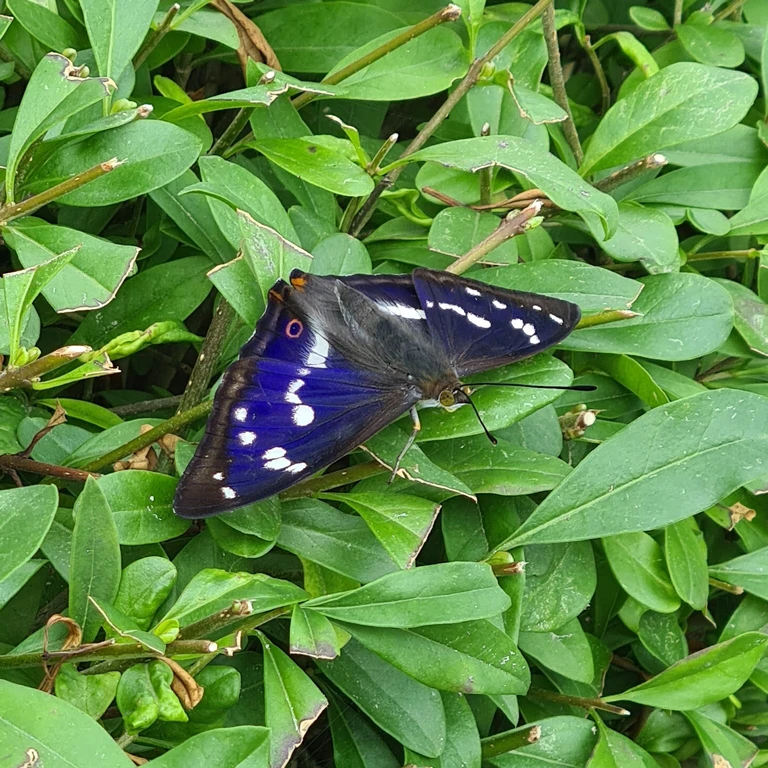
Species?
Apatura iris
